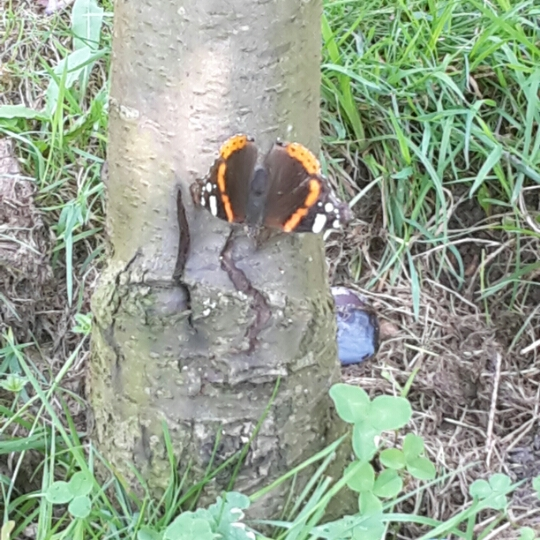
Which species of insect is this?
Vanessa atalanta
